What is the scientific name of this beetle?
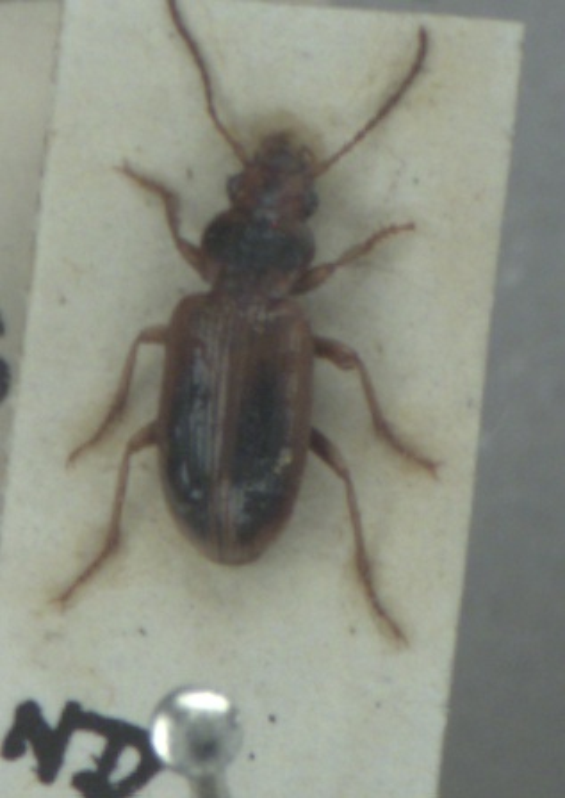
Dicheirotrichus gustavii
